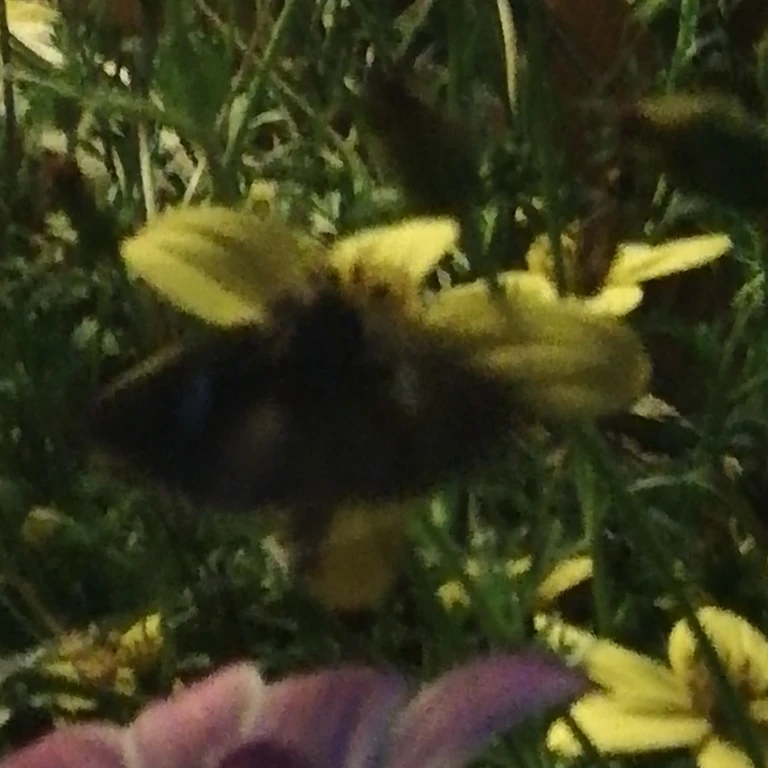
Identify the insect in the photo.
Autographa gamma
